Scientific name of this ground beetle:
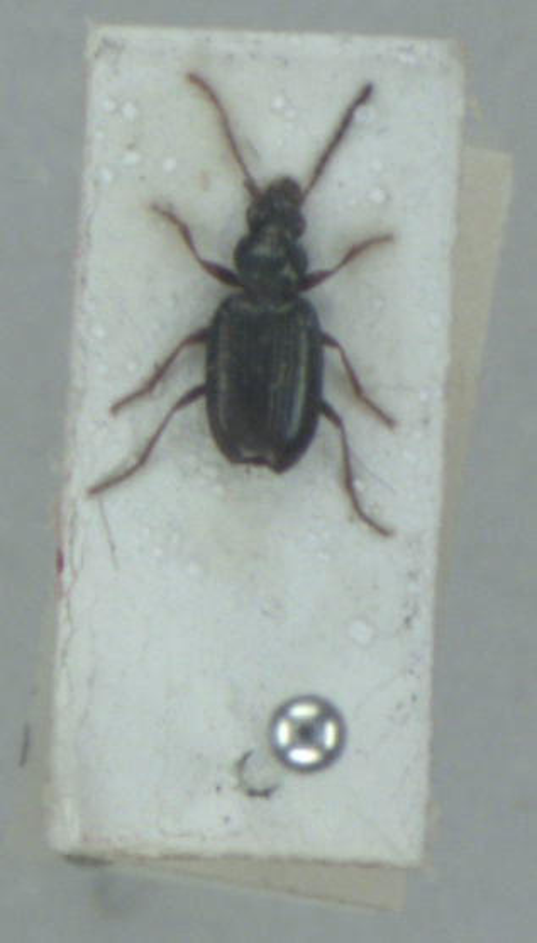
Bembidion deletum
